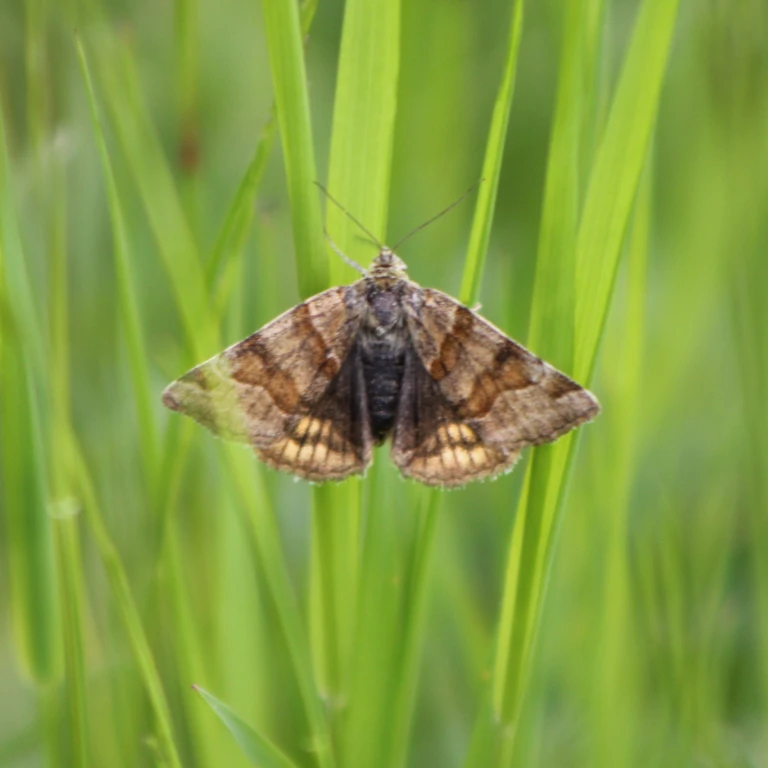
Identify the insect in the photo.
Euclidia glyphica
